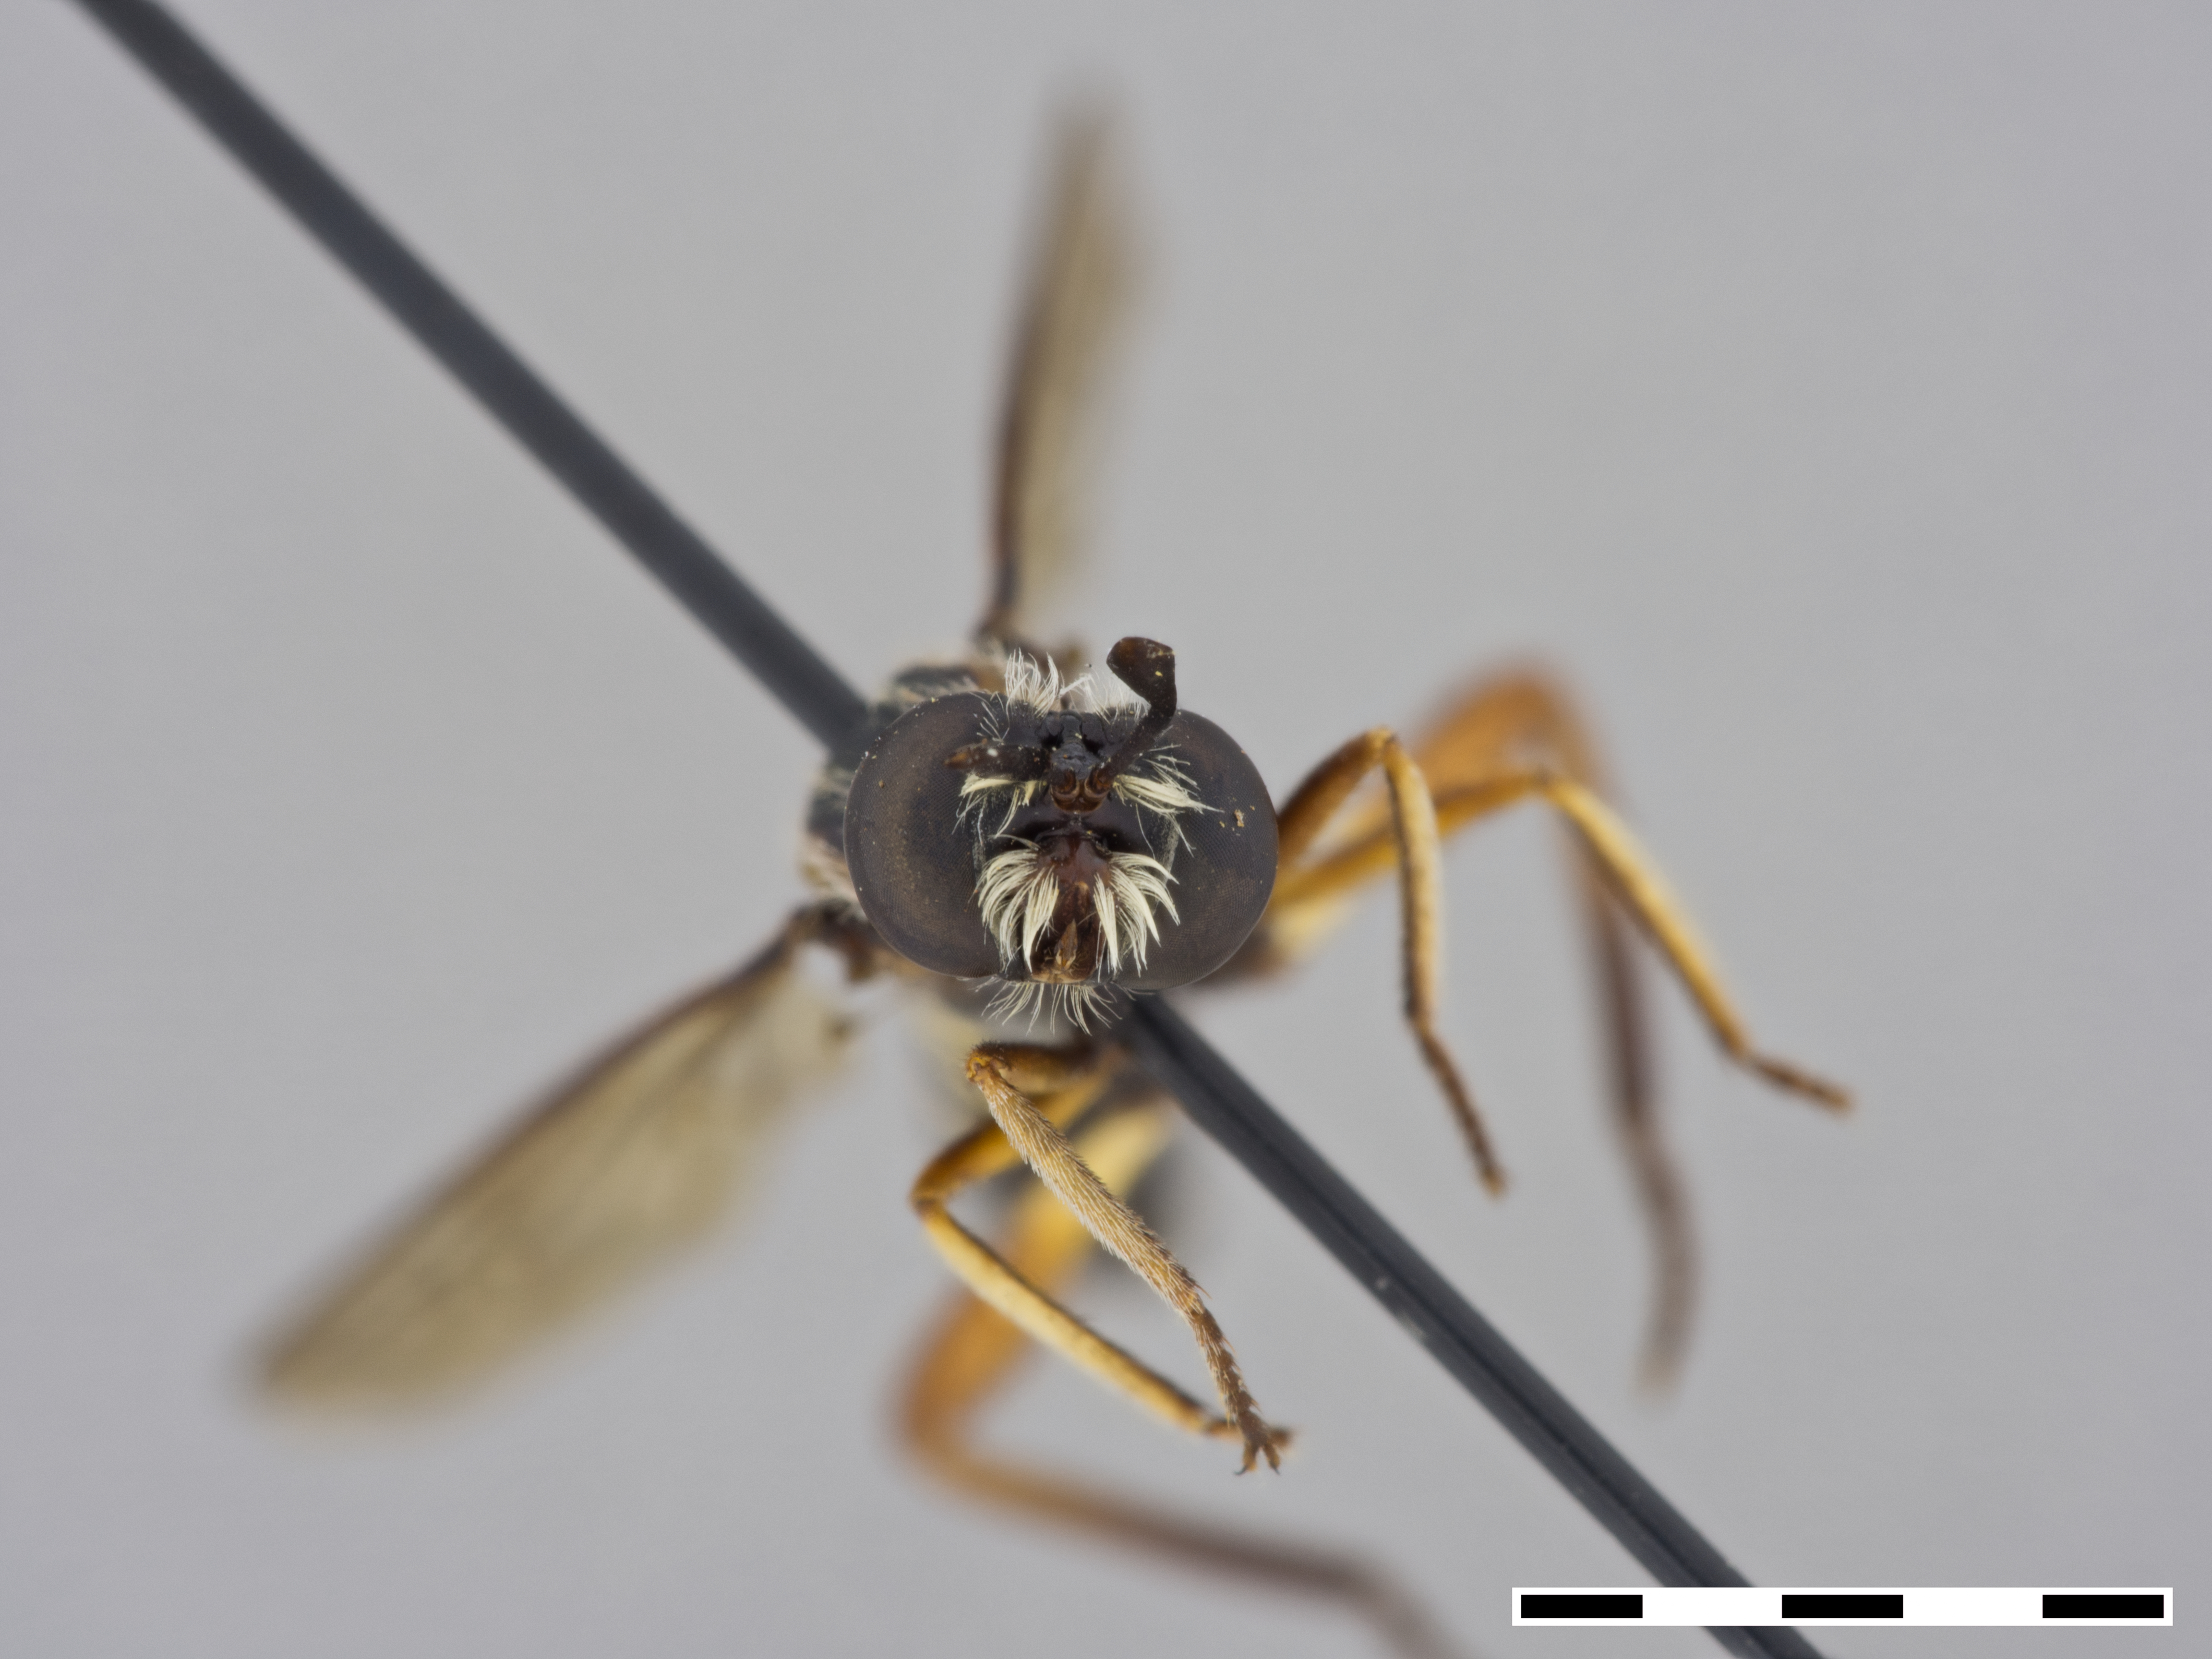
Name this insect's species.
Mydaselpis ngurumani
